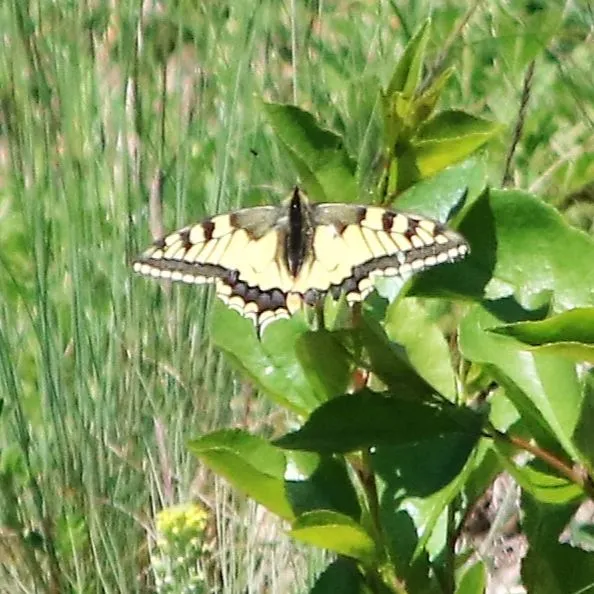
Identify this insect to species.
Papilio machaon
